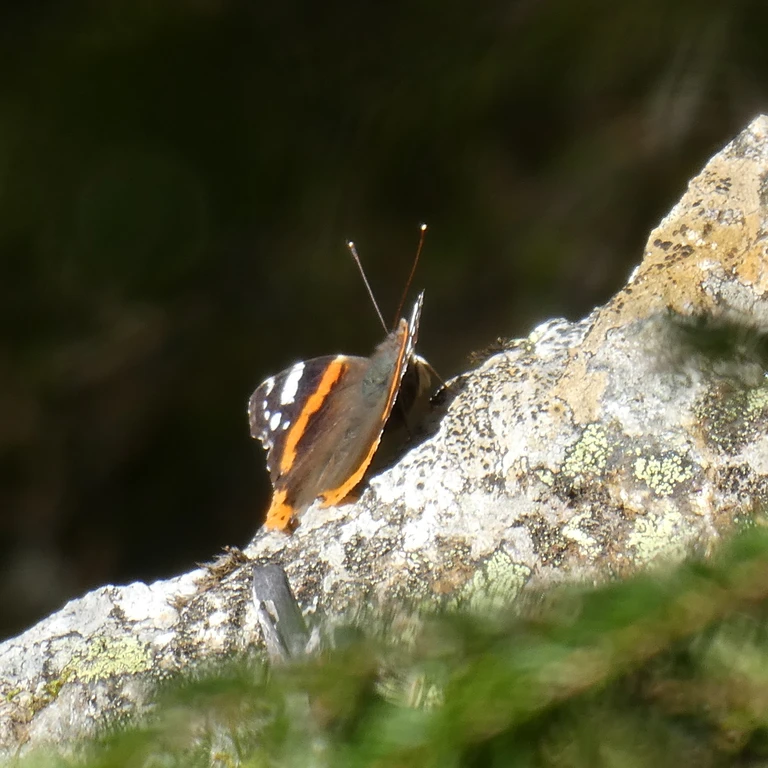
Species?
Vanessa atalanta
